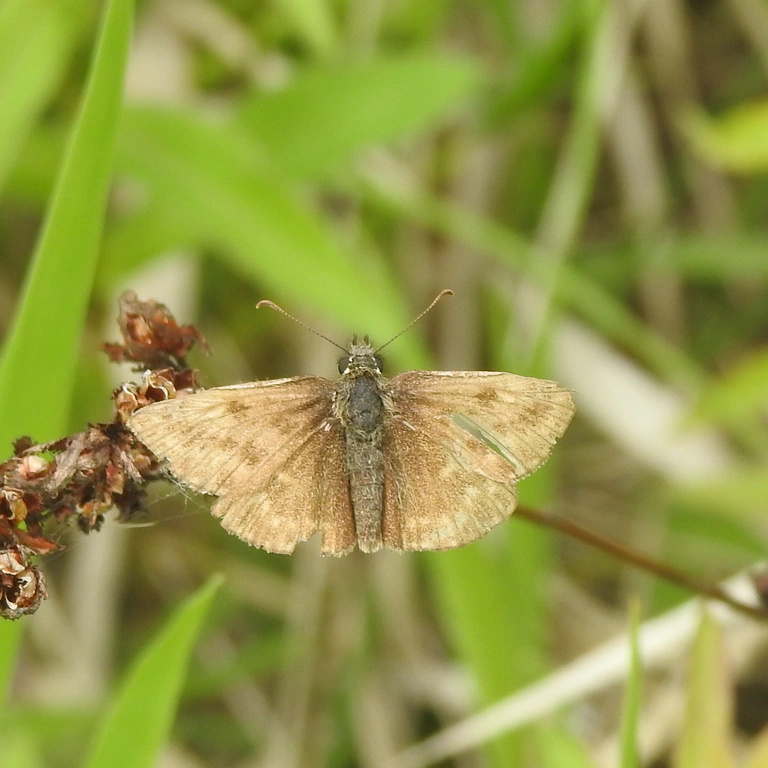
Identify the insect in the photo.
Erynnis tages
